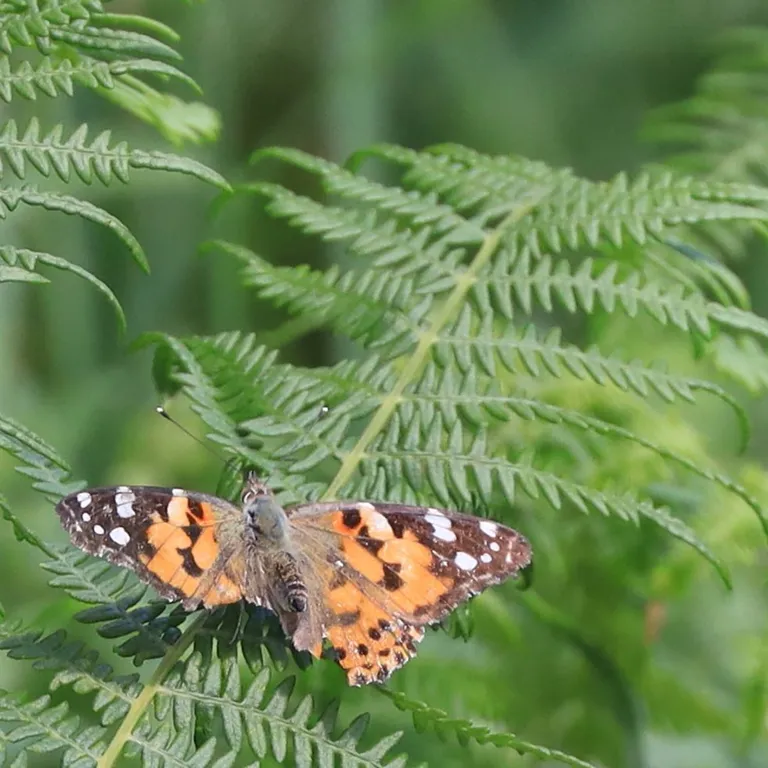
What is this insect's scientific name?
Vanessa cardui
